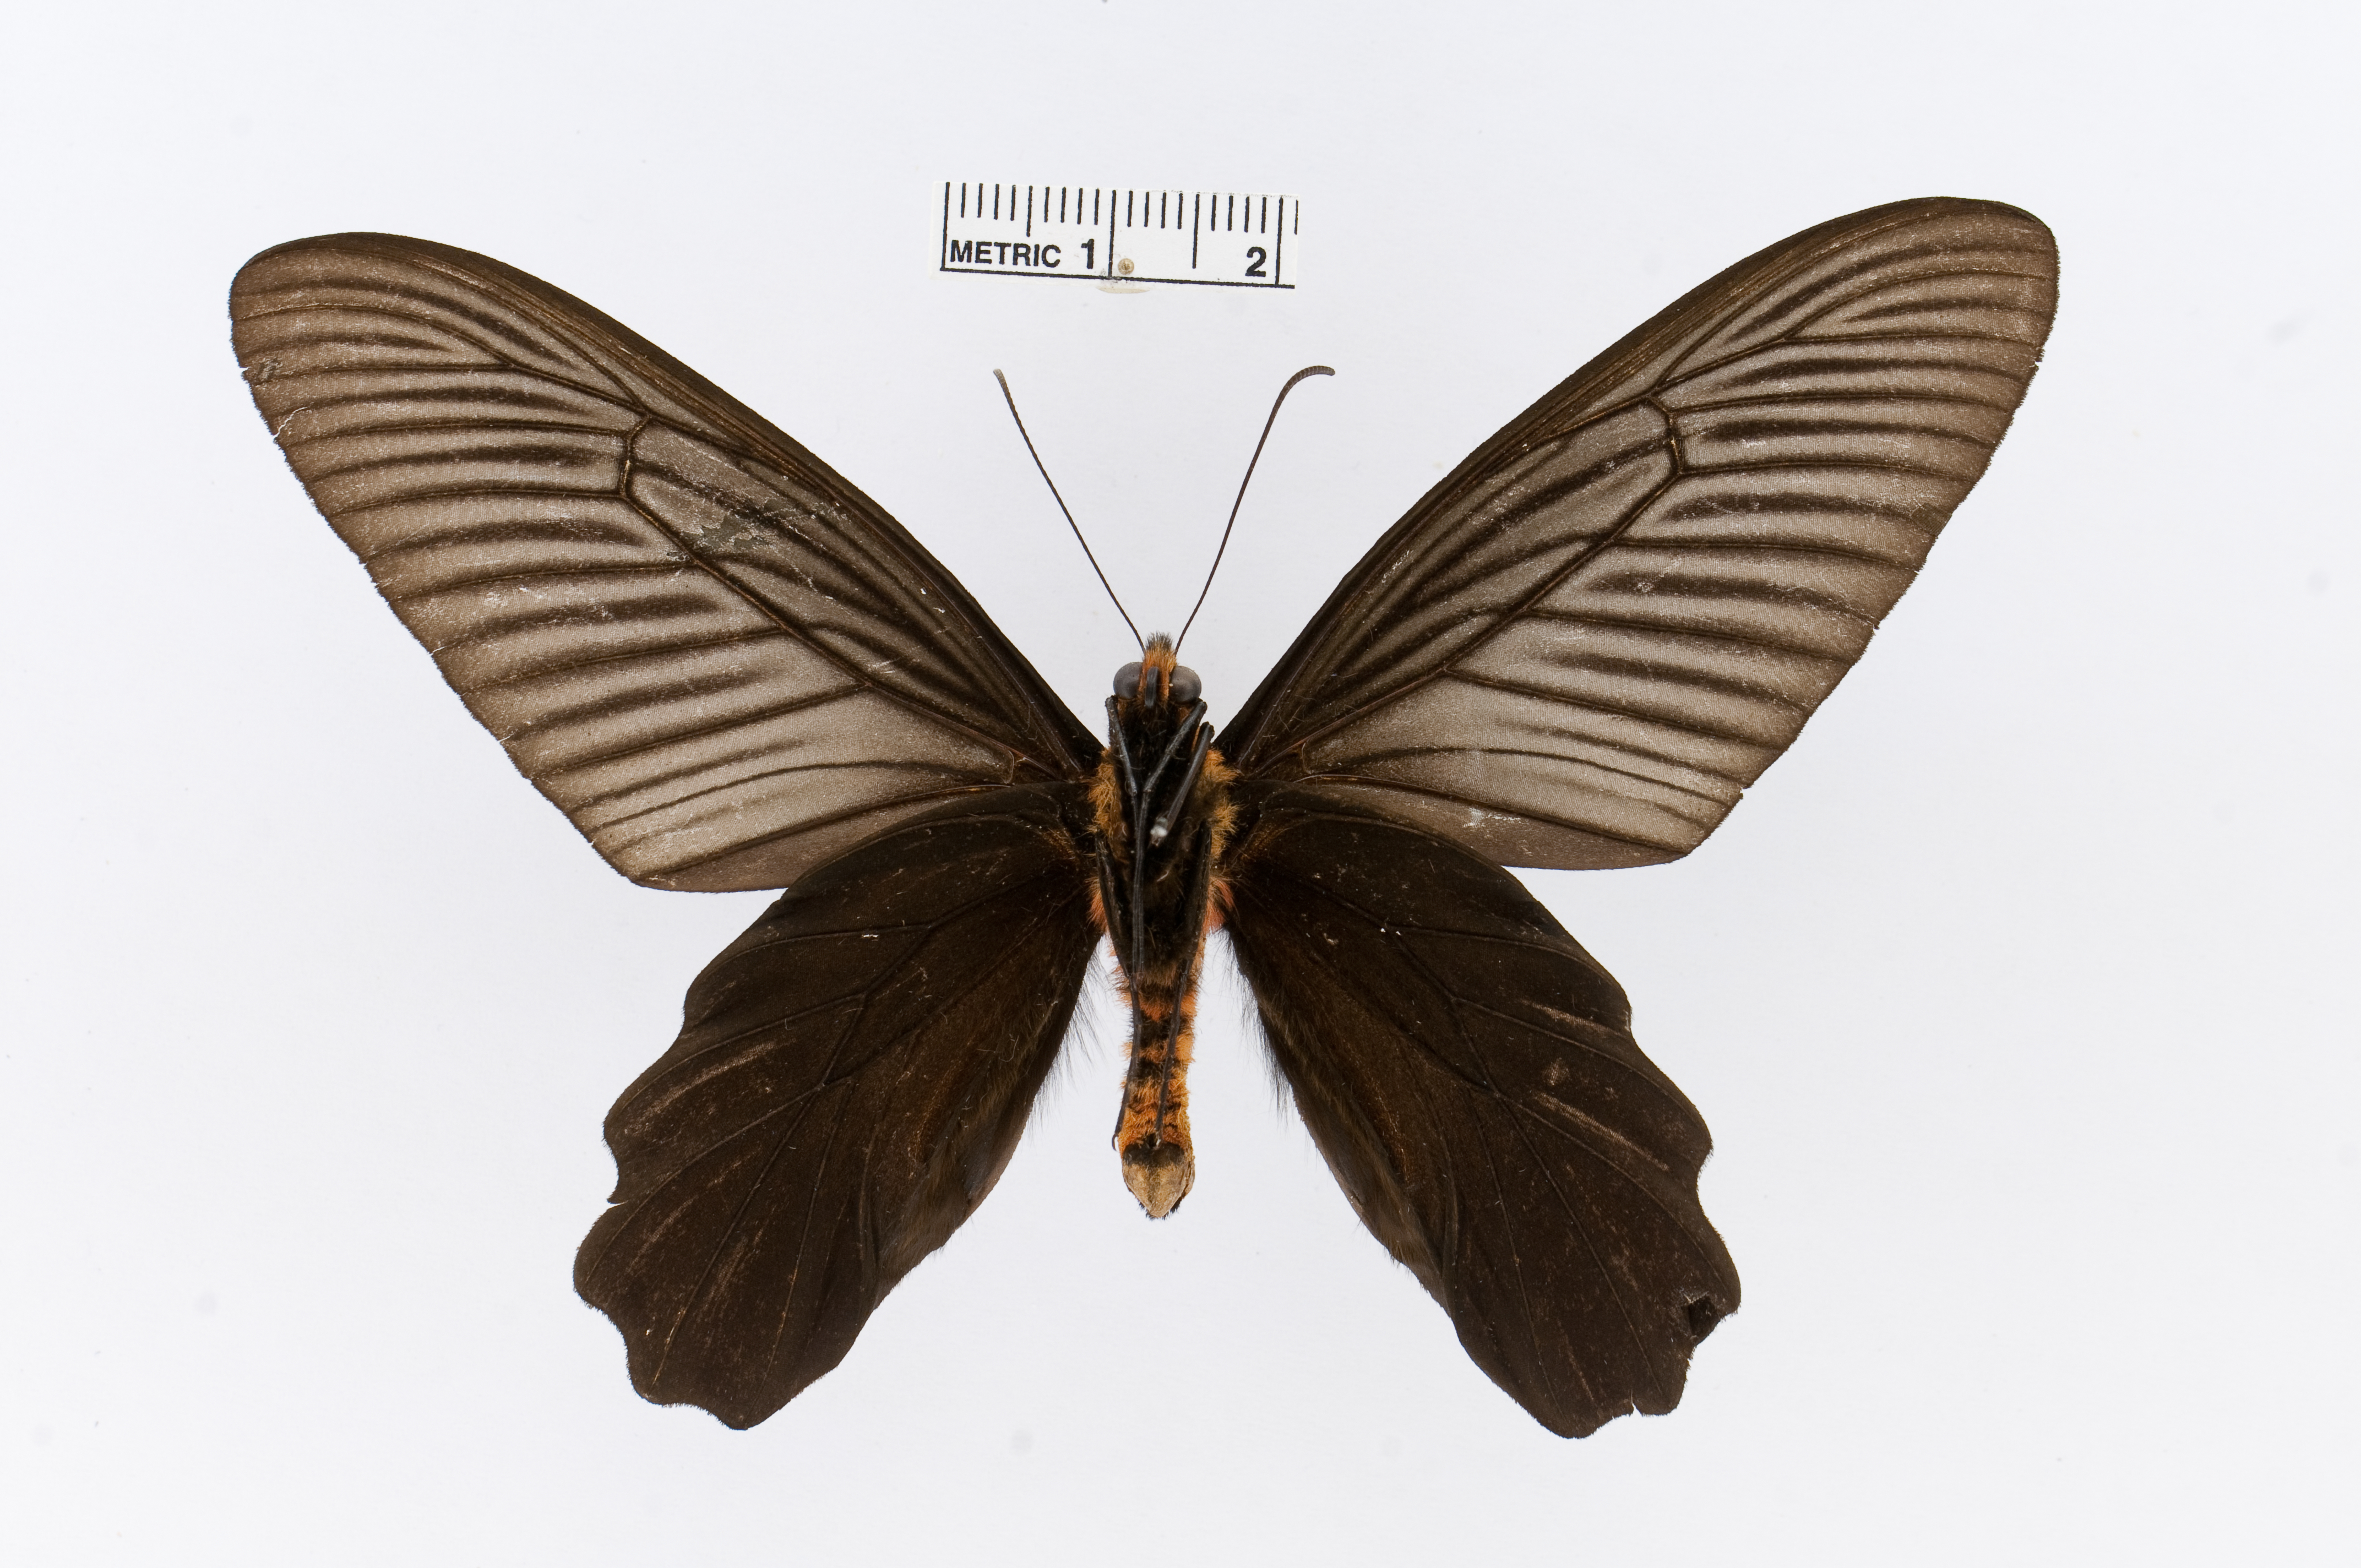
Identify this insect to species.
Atrophaneura aidoneus
